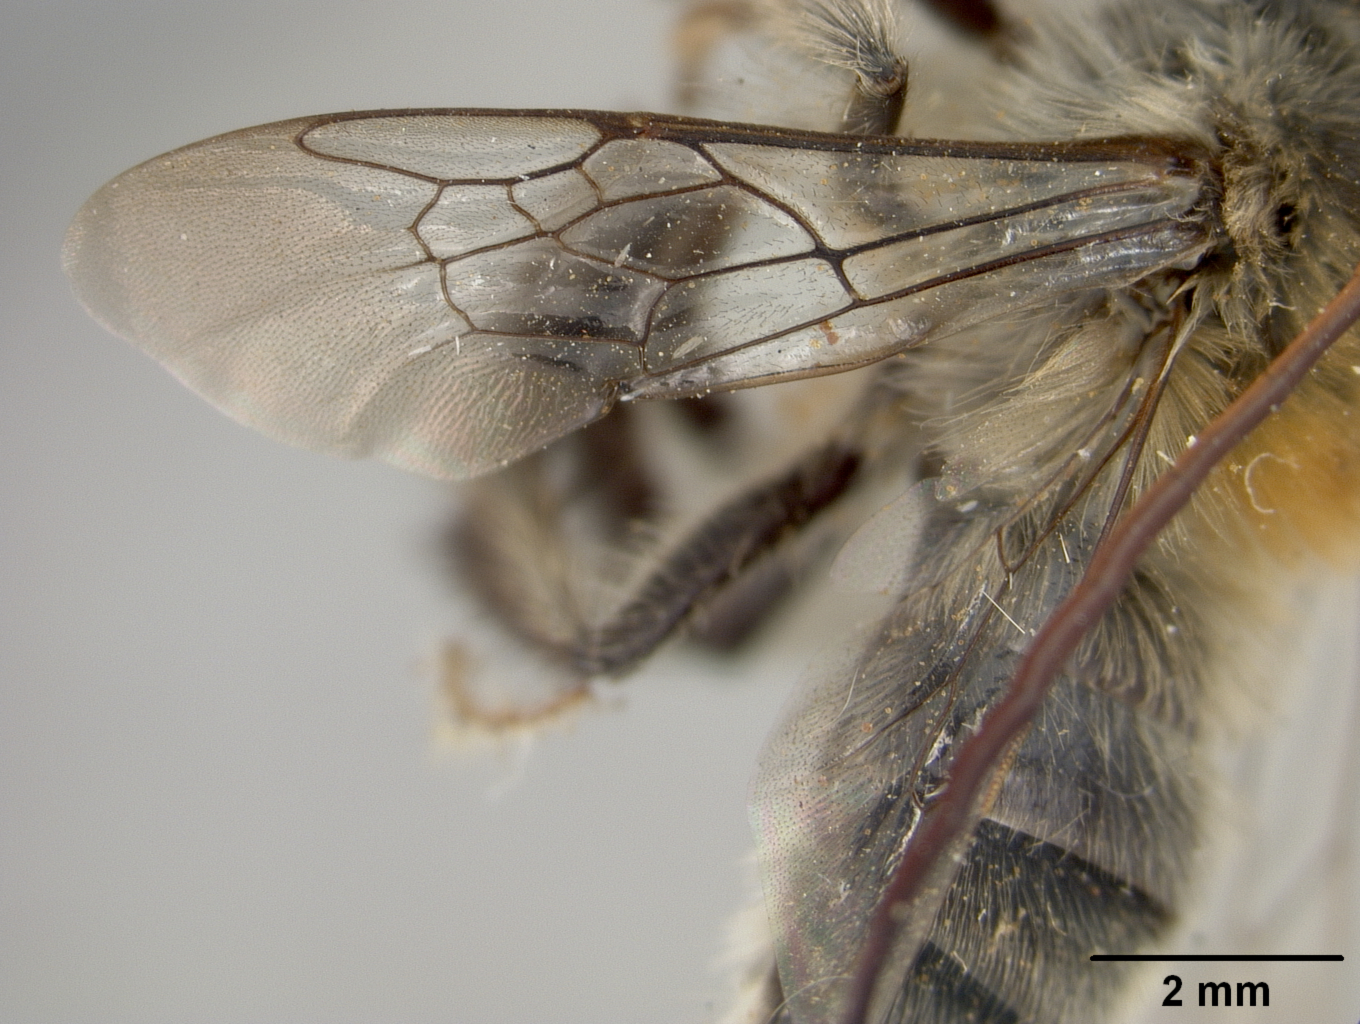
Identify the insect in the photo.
Thygater arequipensis
